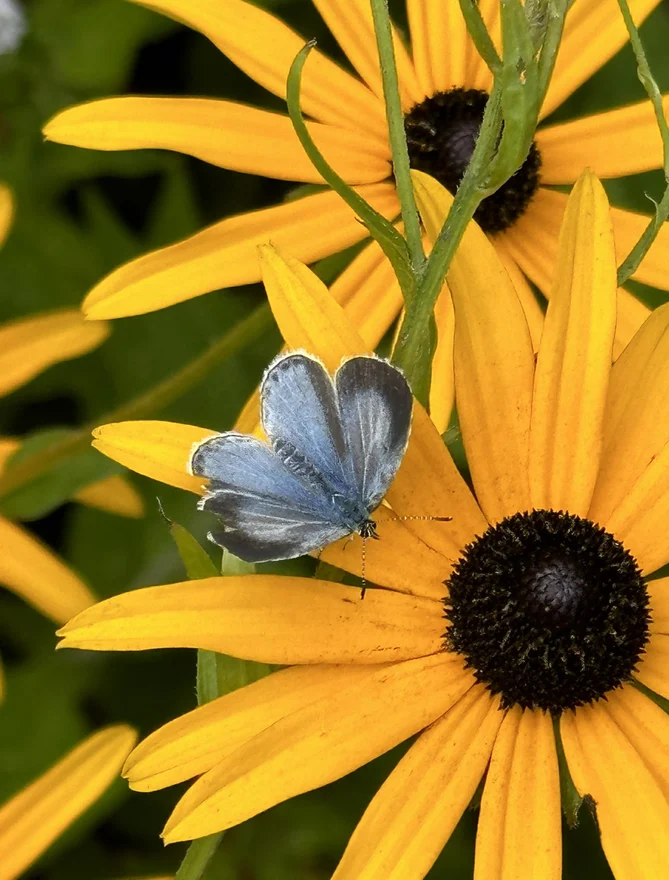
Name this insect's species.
Celastrina argiolus
